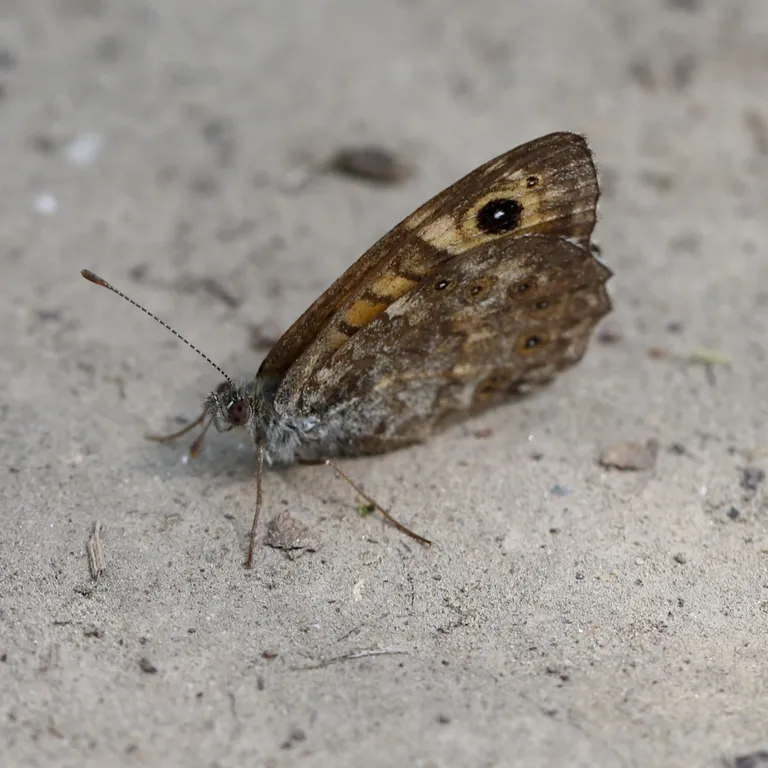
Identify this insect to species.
Lasiommata megera (also Pararge megera)
